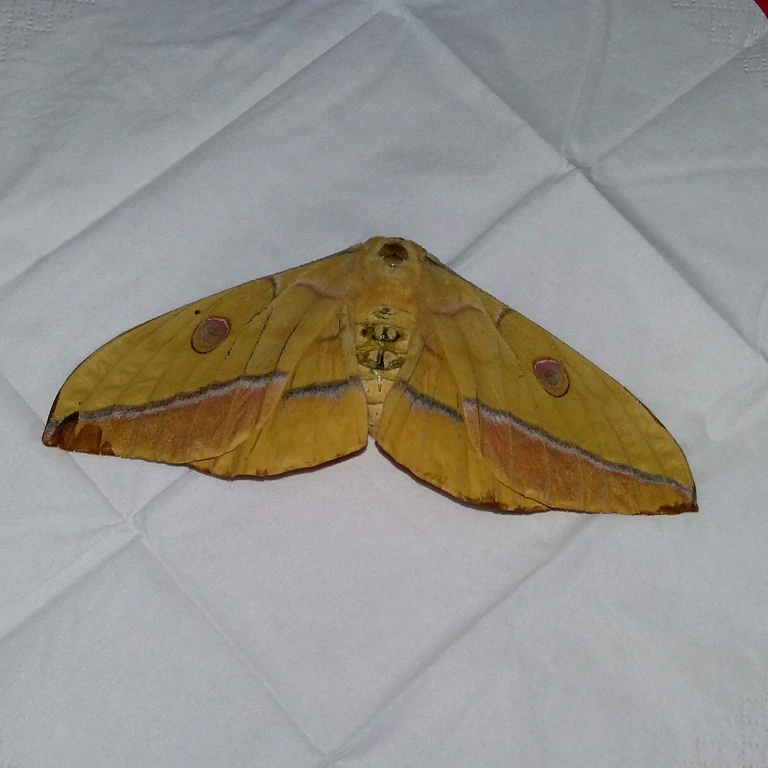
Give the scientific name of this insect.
Antheraea yamamai
